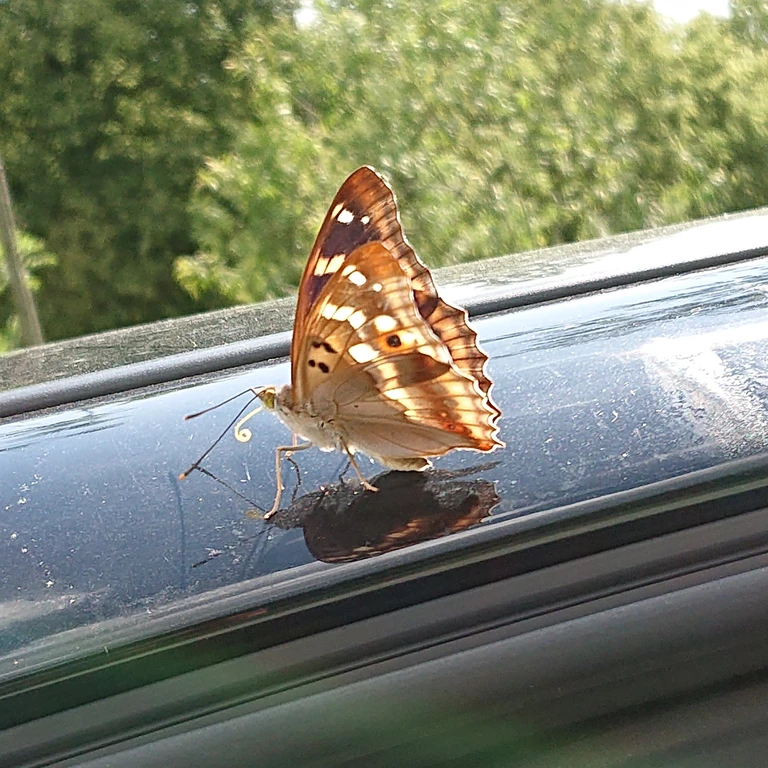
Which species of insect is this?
Apatura ilia
